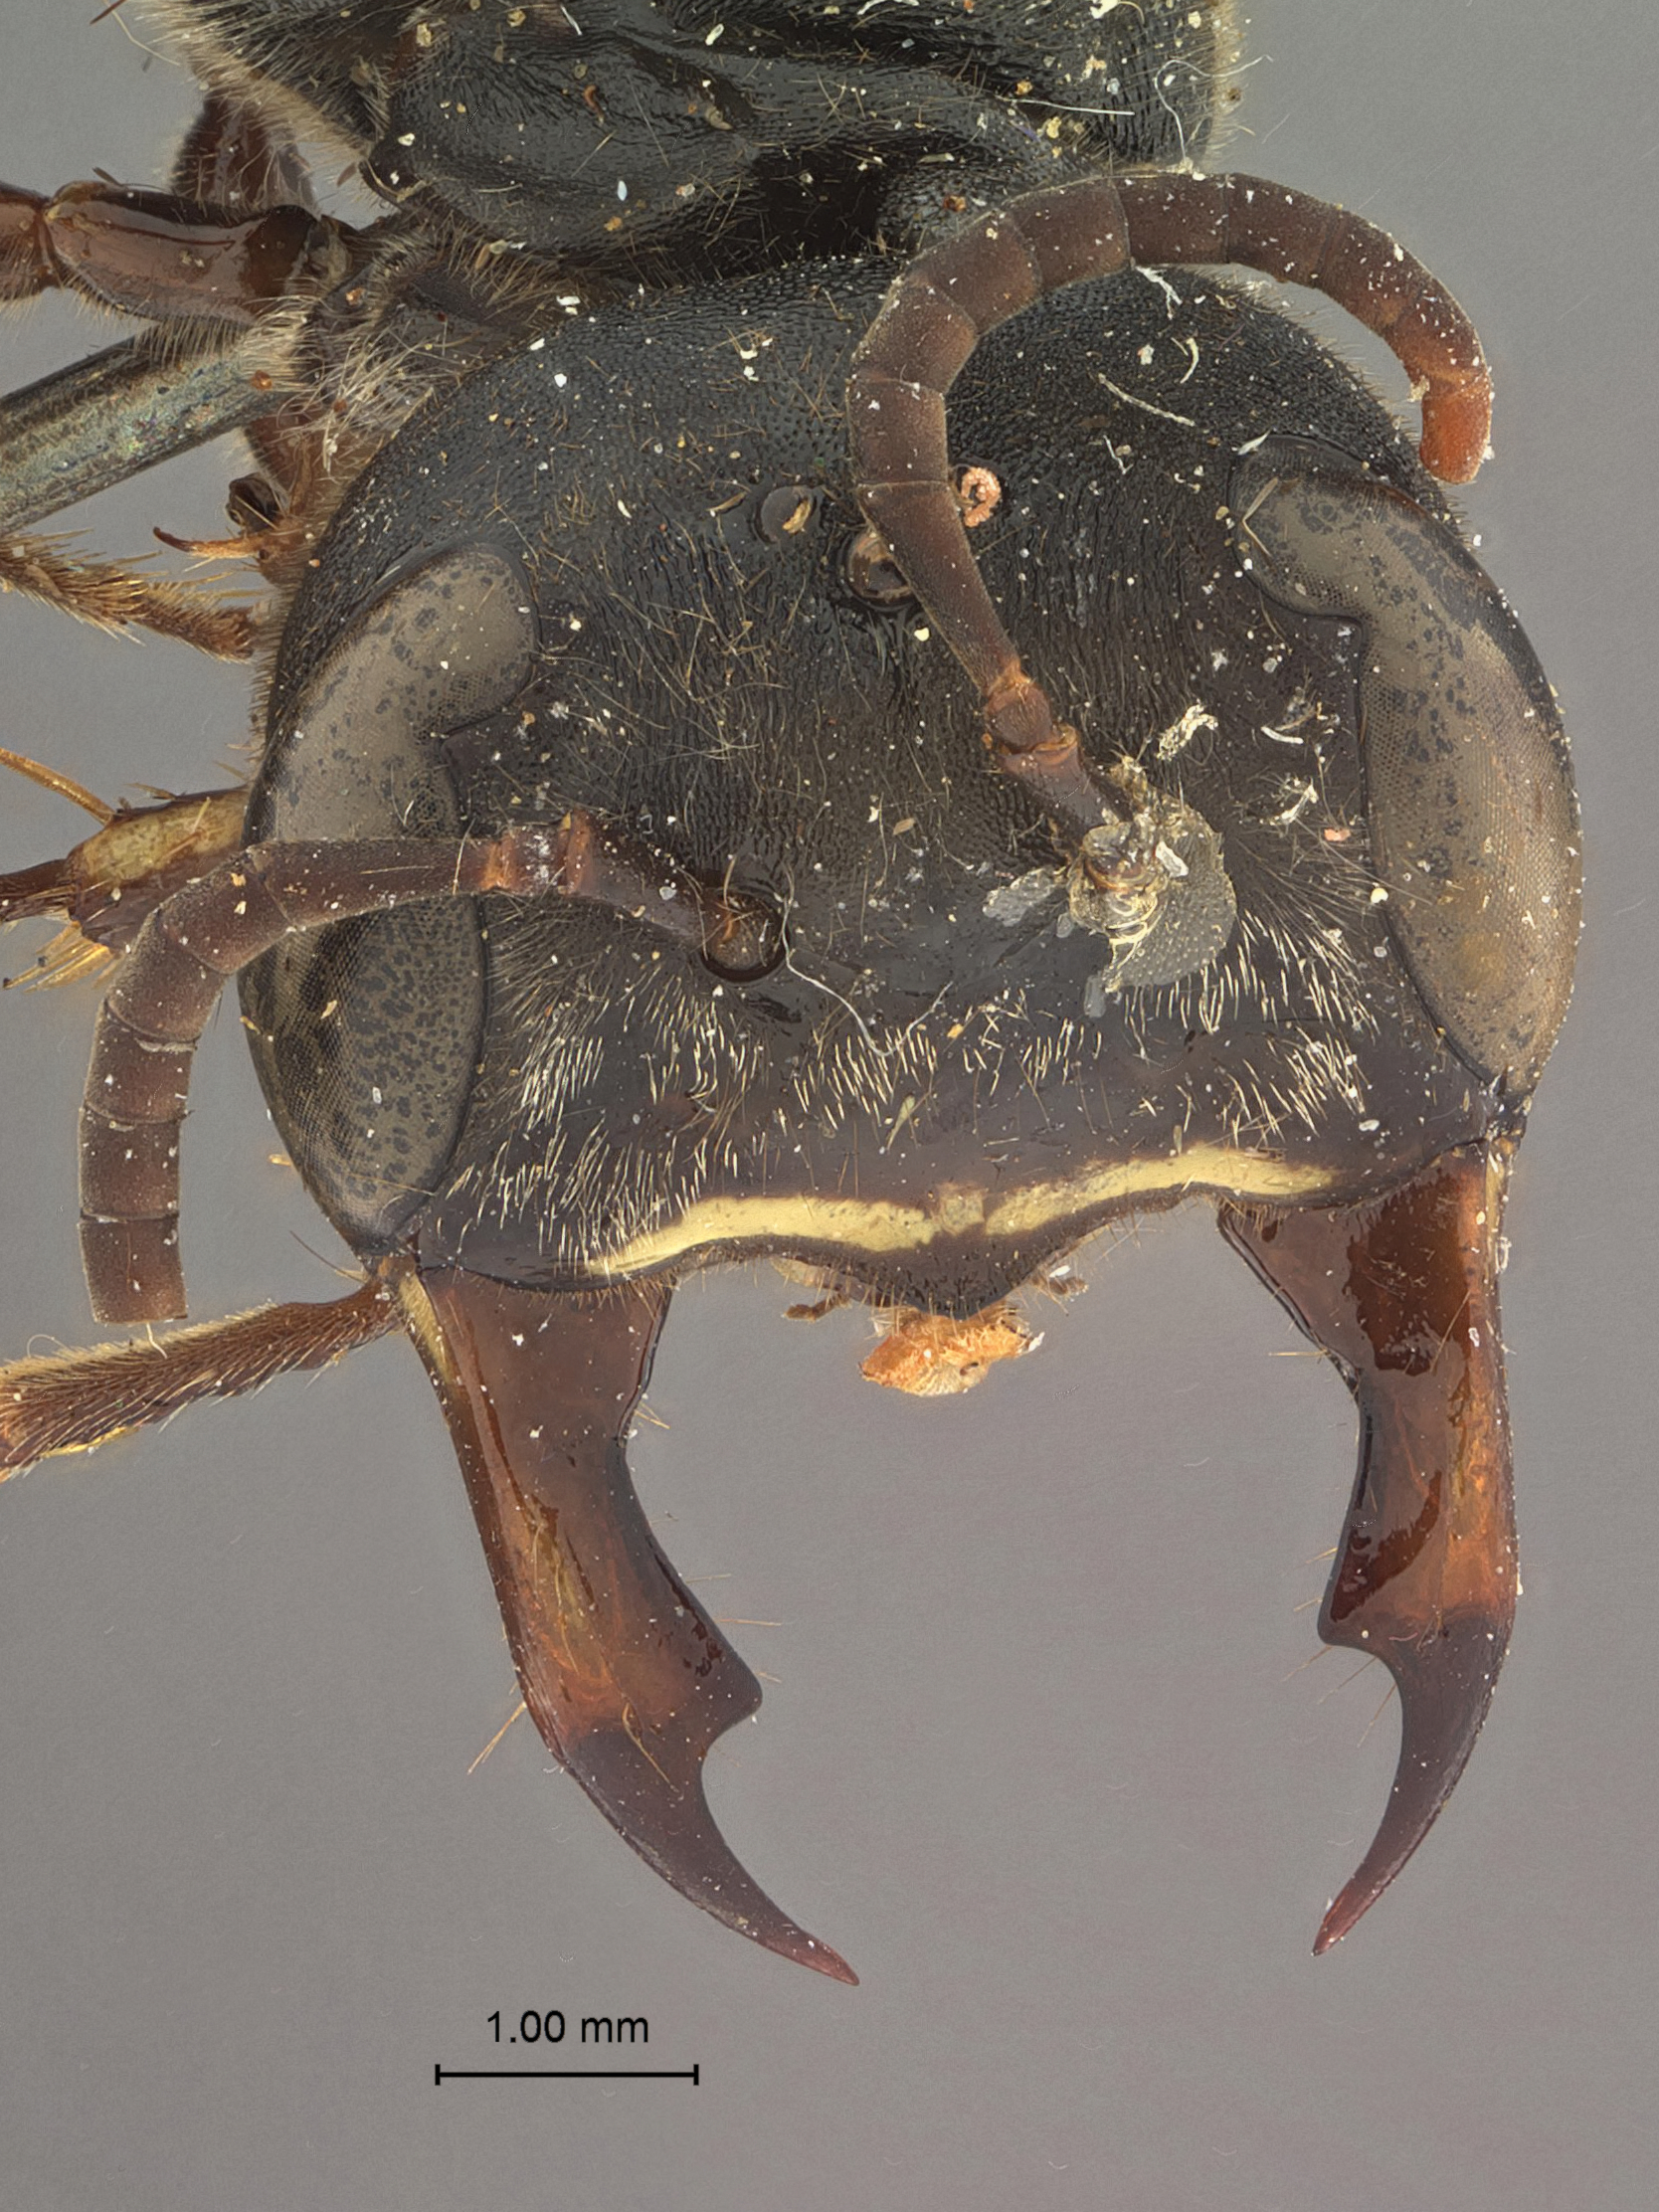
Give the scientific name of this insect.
Tachypus mandibularis
